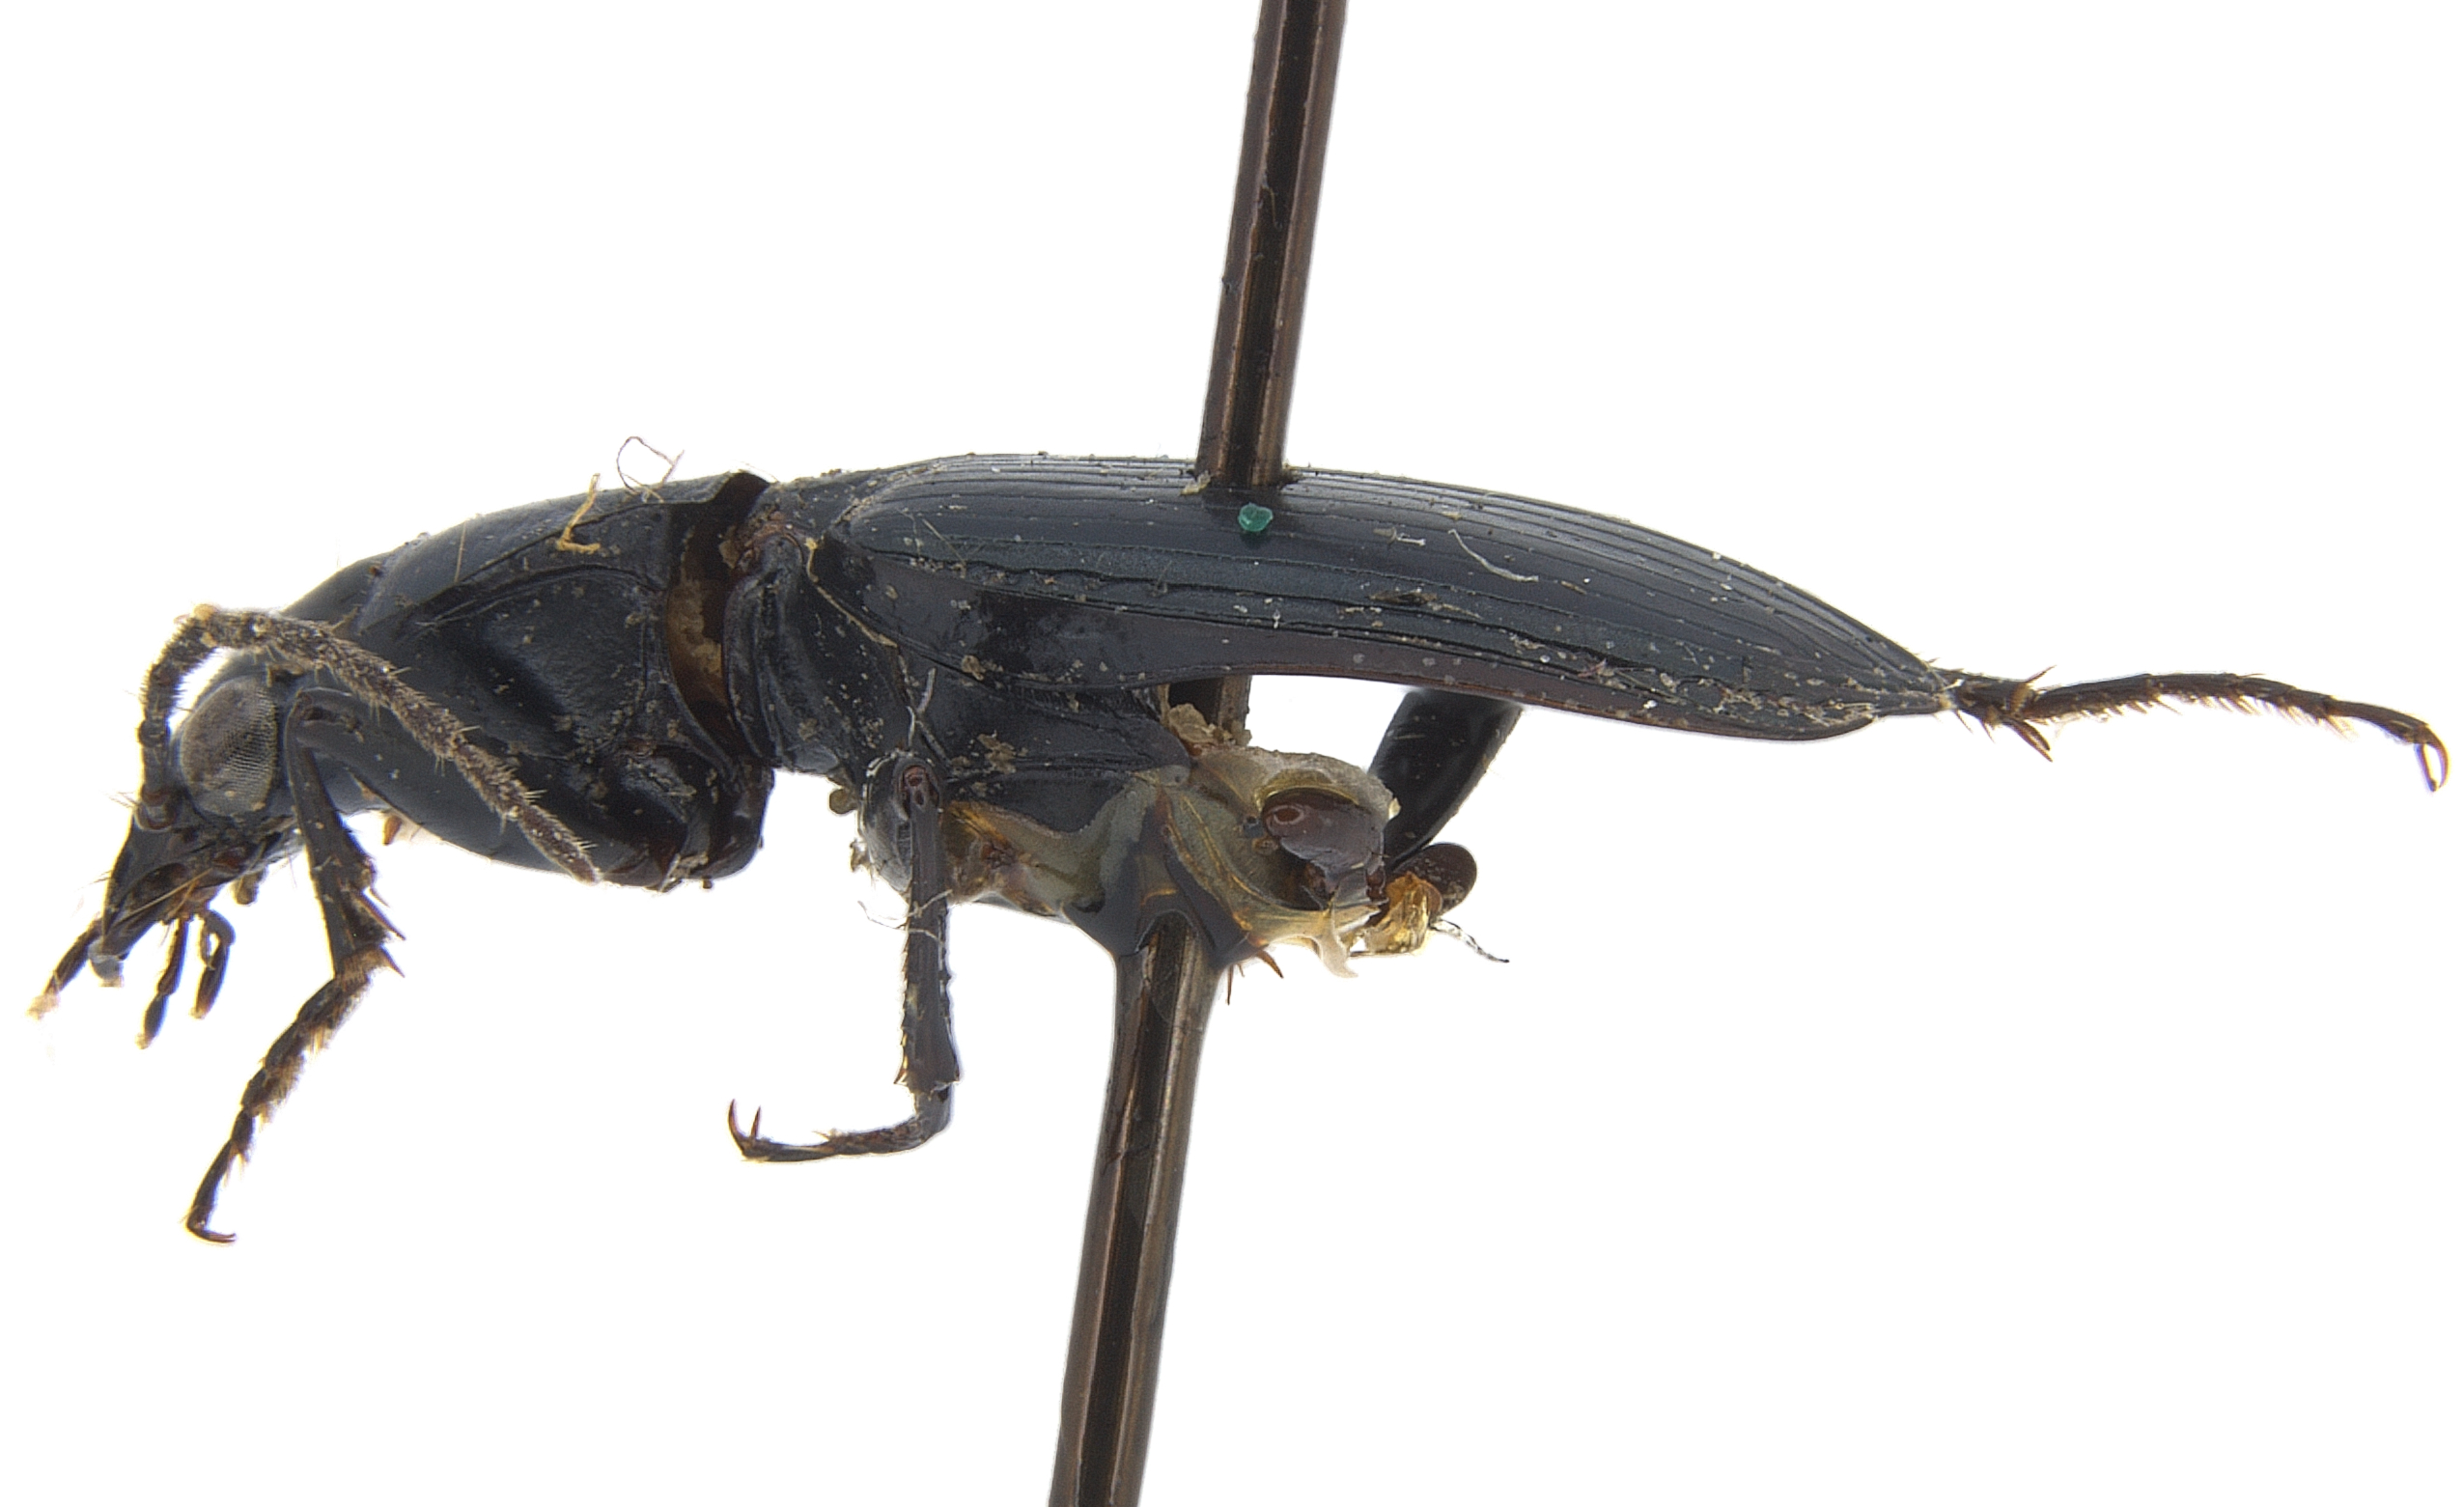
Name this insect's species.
Anchomenus funebris (also Pseudanchus funebris)
